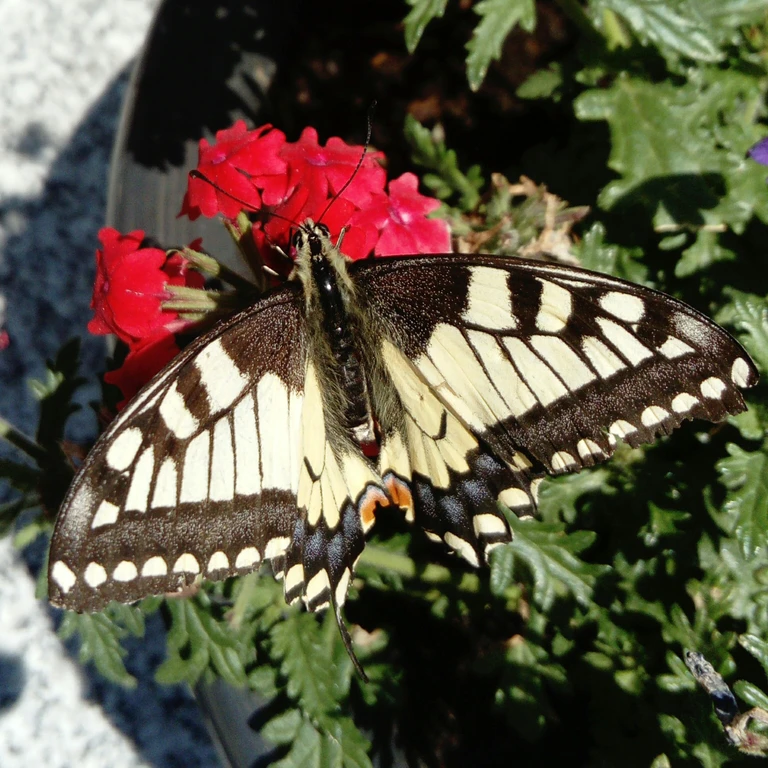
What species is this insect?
Papilio machaon
